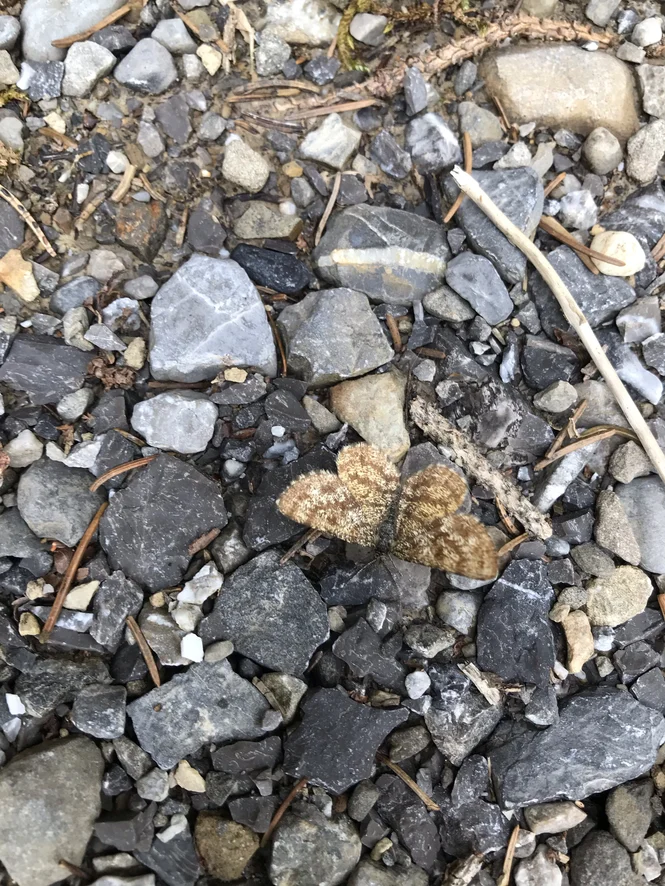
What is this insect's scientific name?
Ematurga atomaria
